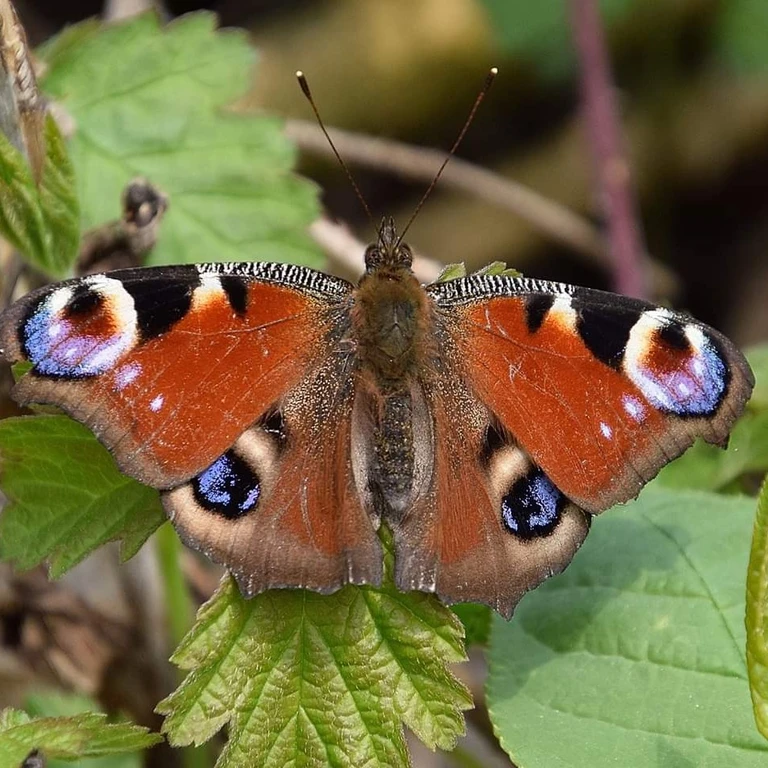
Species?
Aglais io
